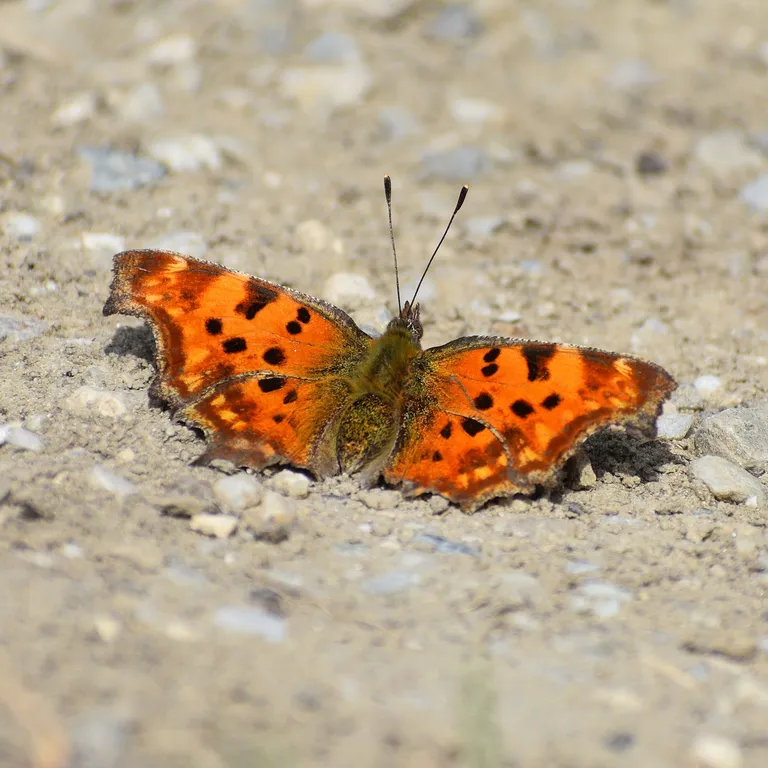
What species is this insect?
Polygonia c-album
